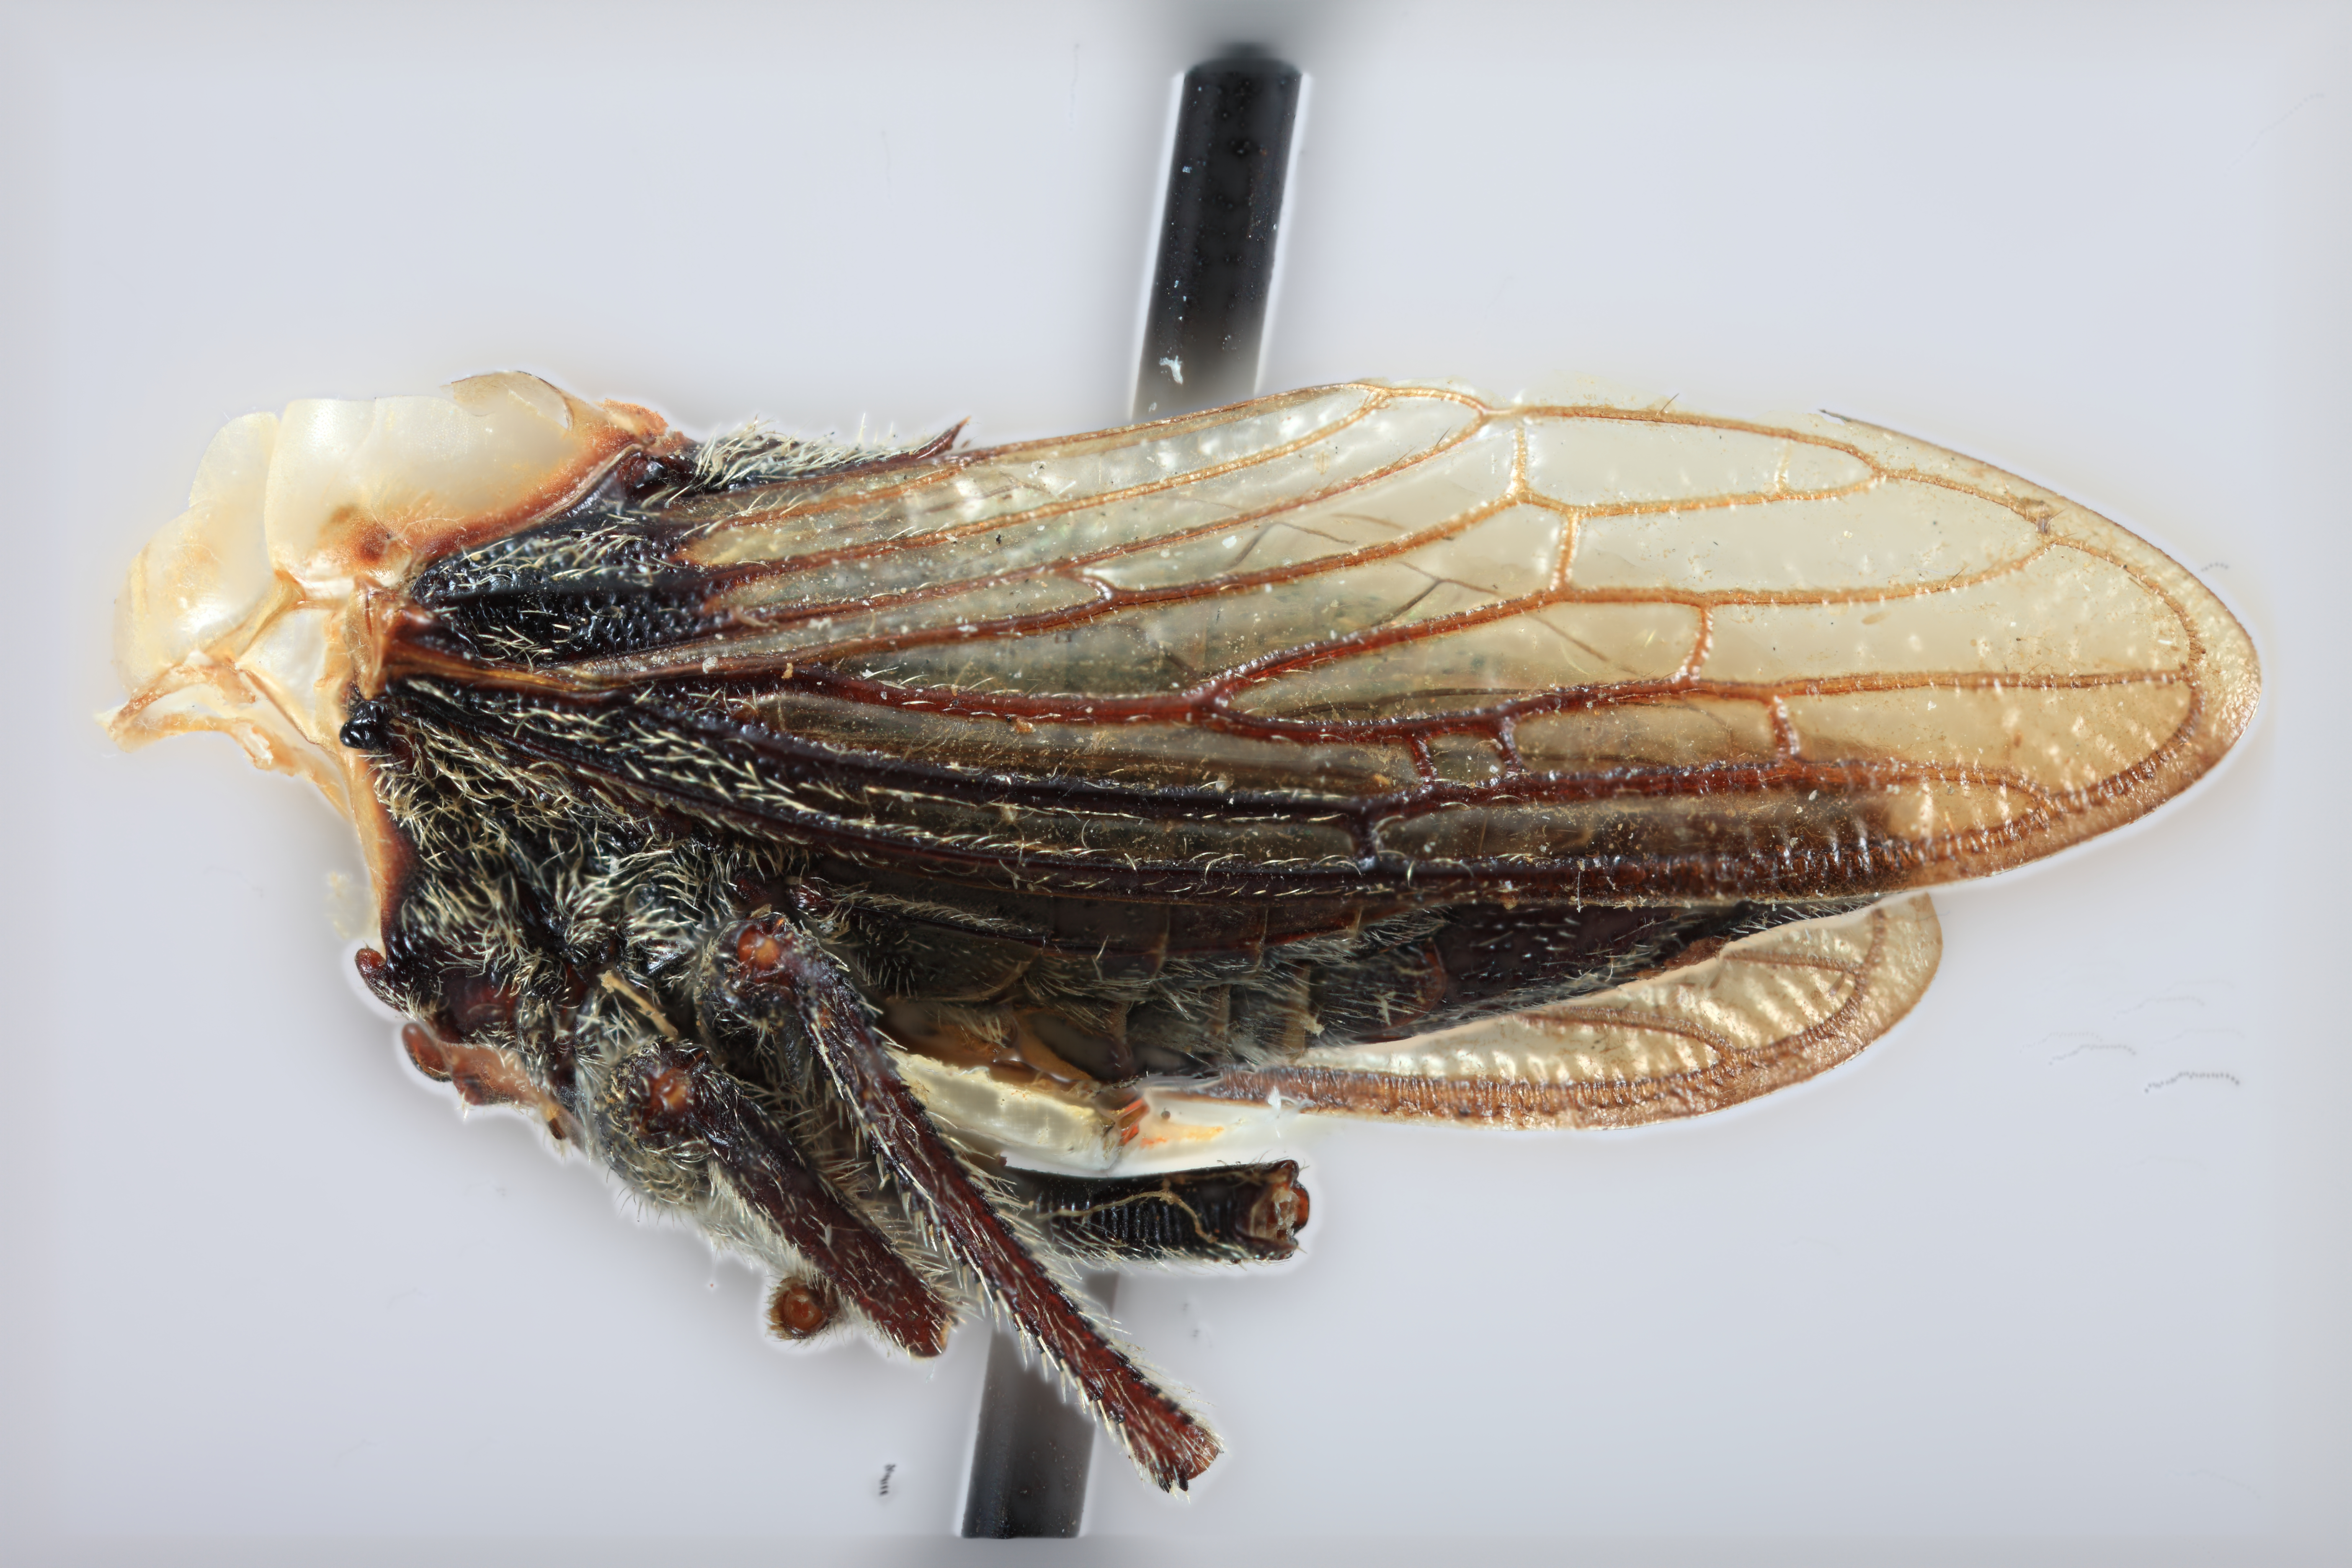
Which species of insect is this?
Leptocentrus arebiensis
